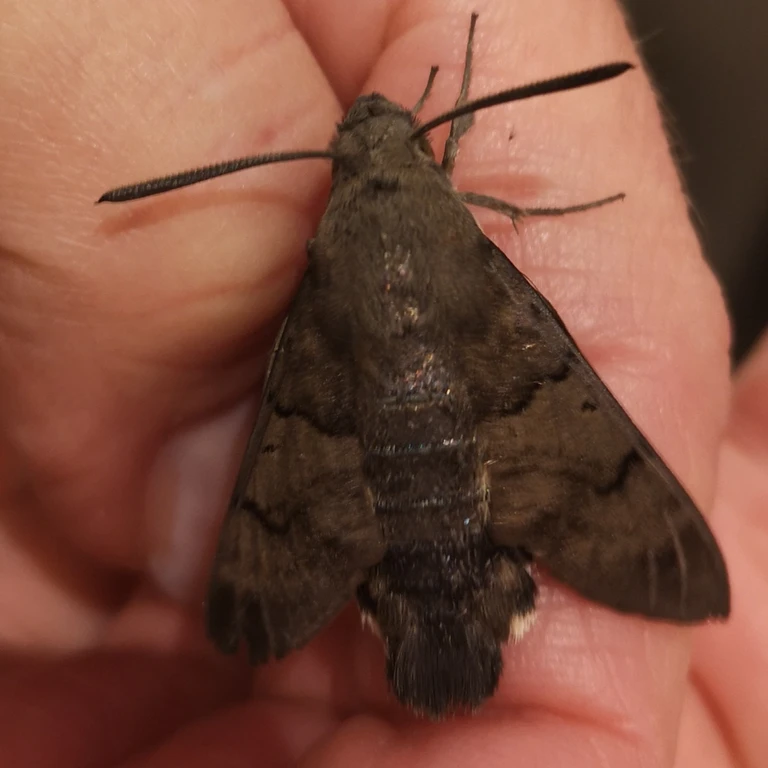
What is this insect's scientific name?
Macroglossum stellatarum
